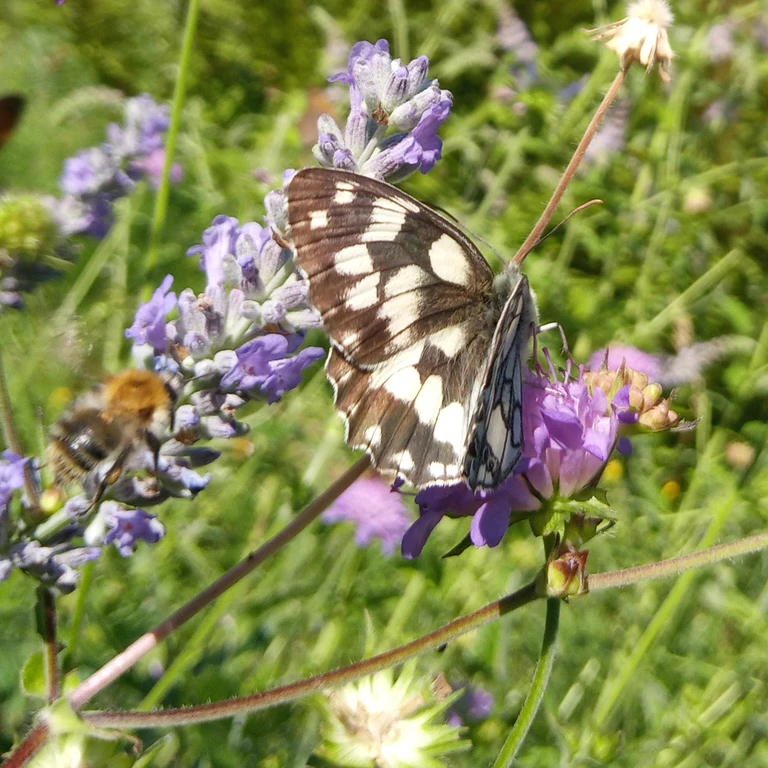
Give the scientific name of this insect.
Melanargia galathea
